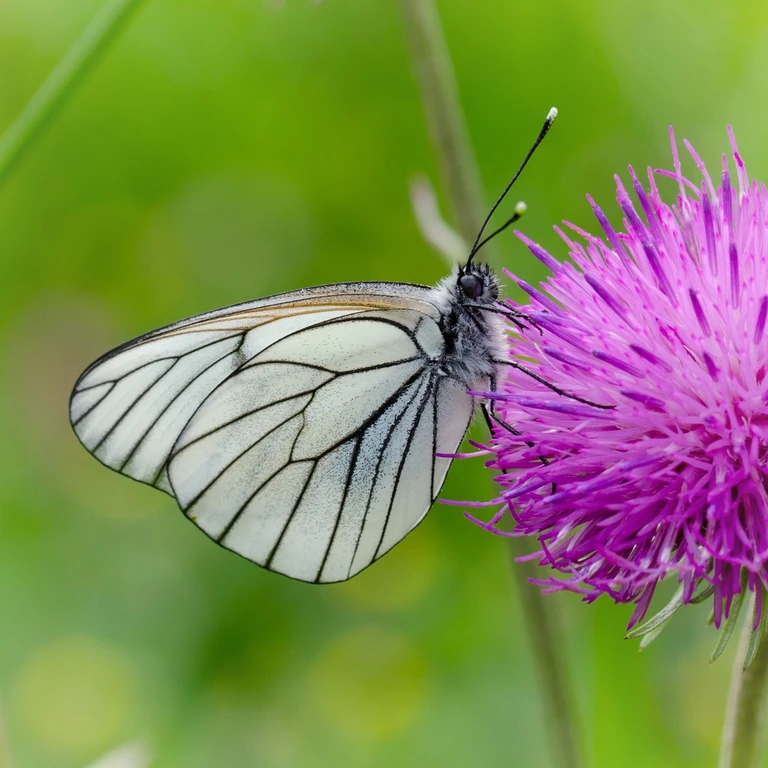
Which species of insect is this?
Aporia crataegi
